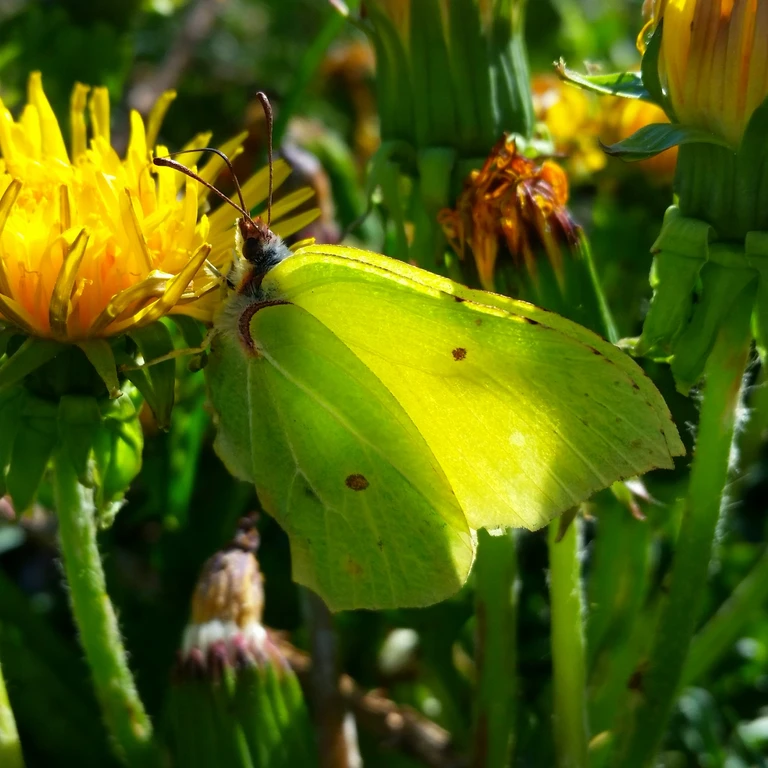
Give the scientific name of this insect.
Gonepteryx rhamni
